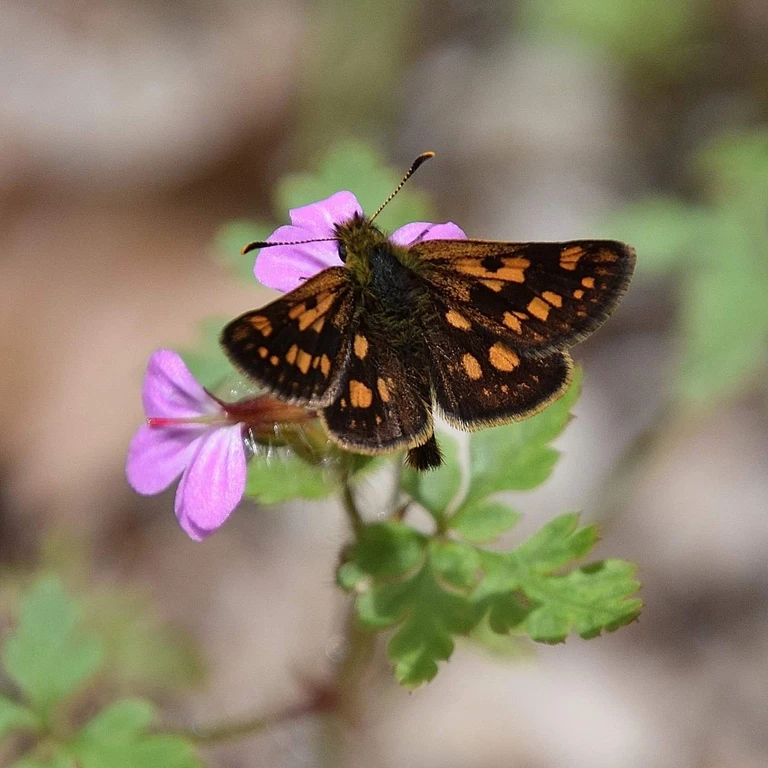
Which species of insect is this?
Carterocephalus palaemon
